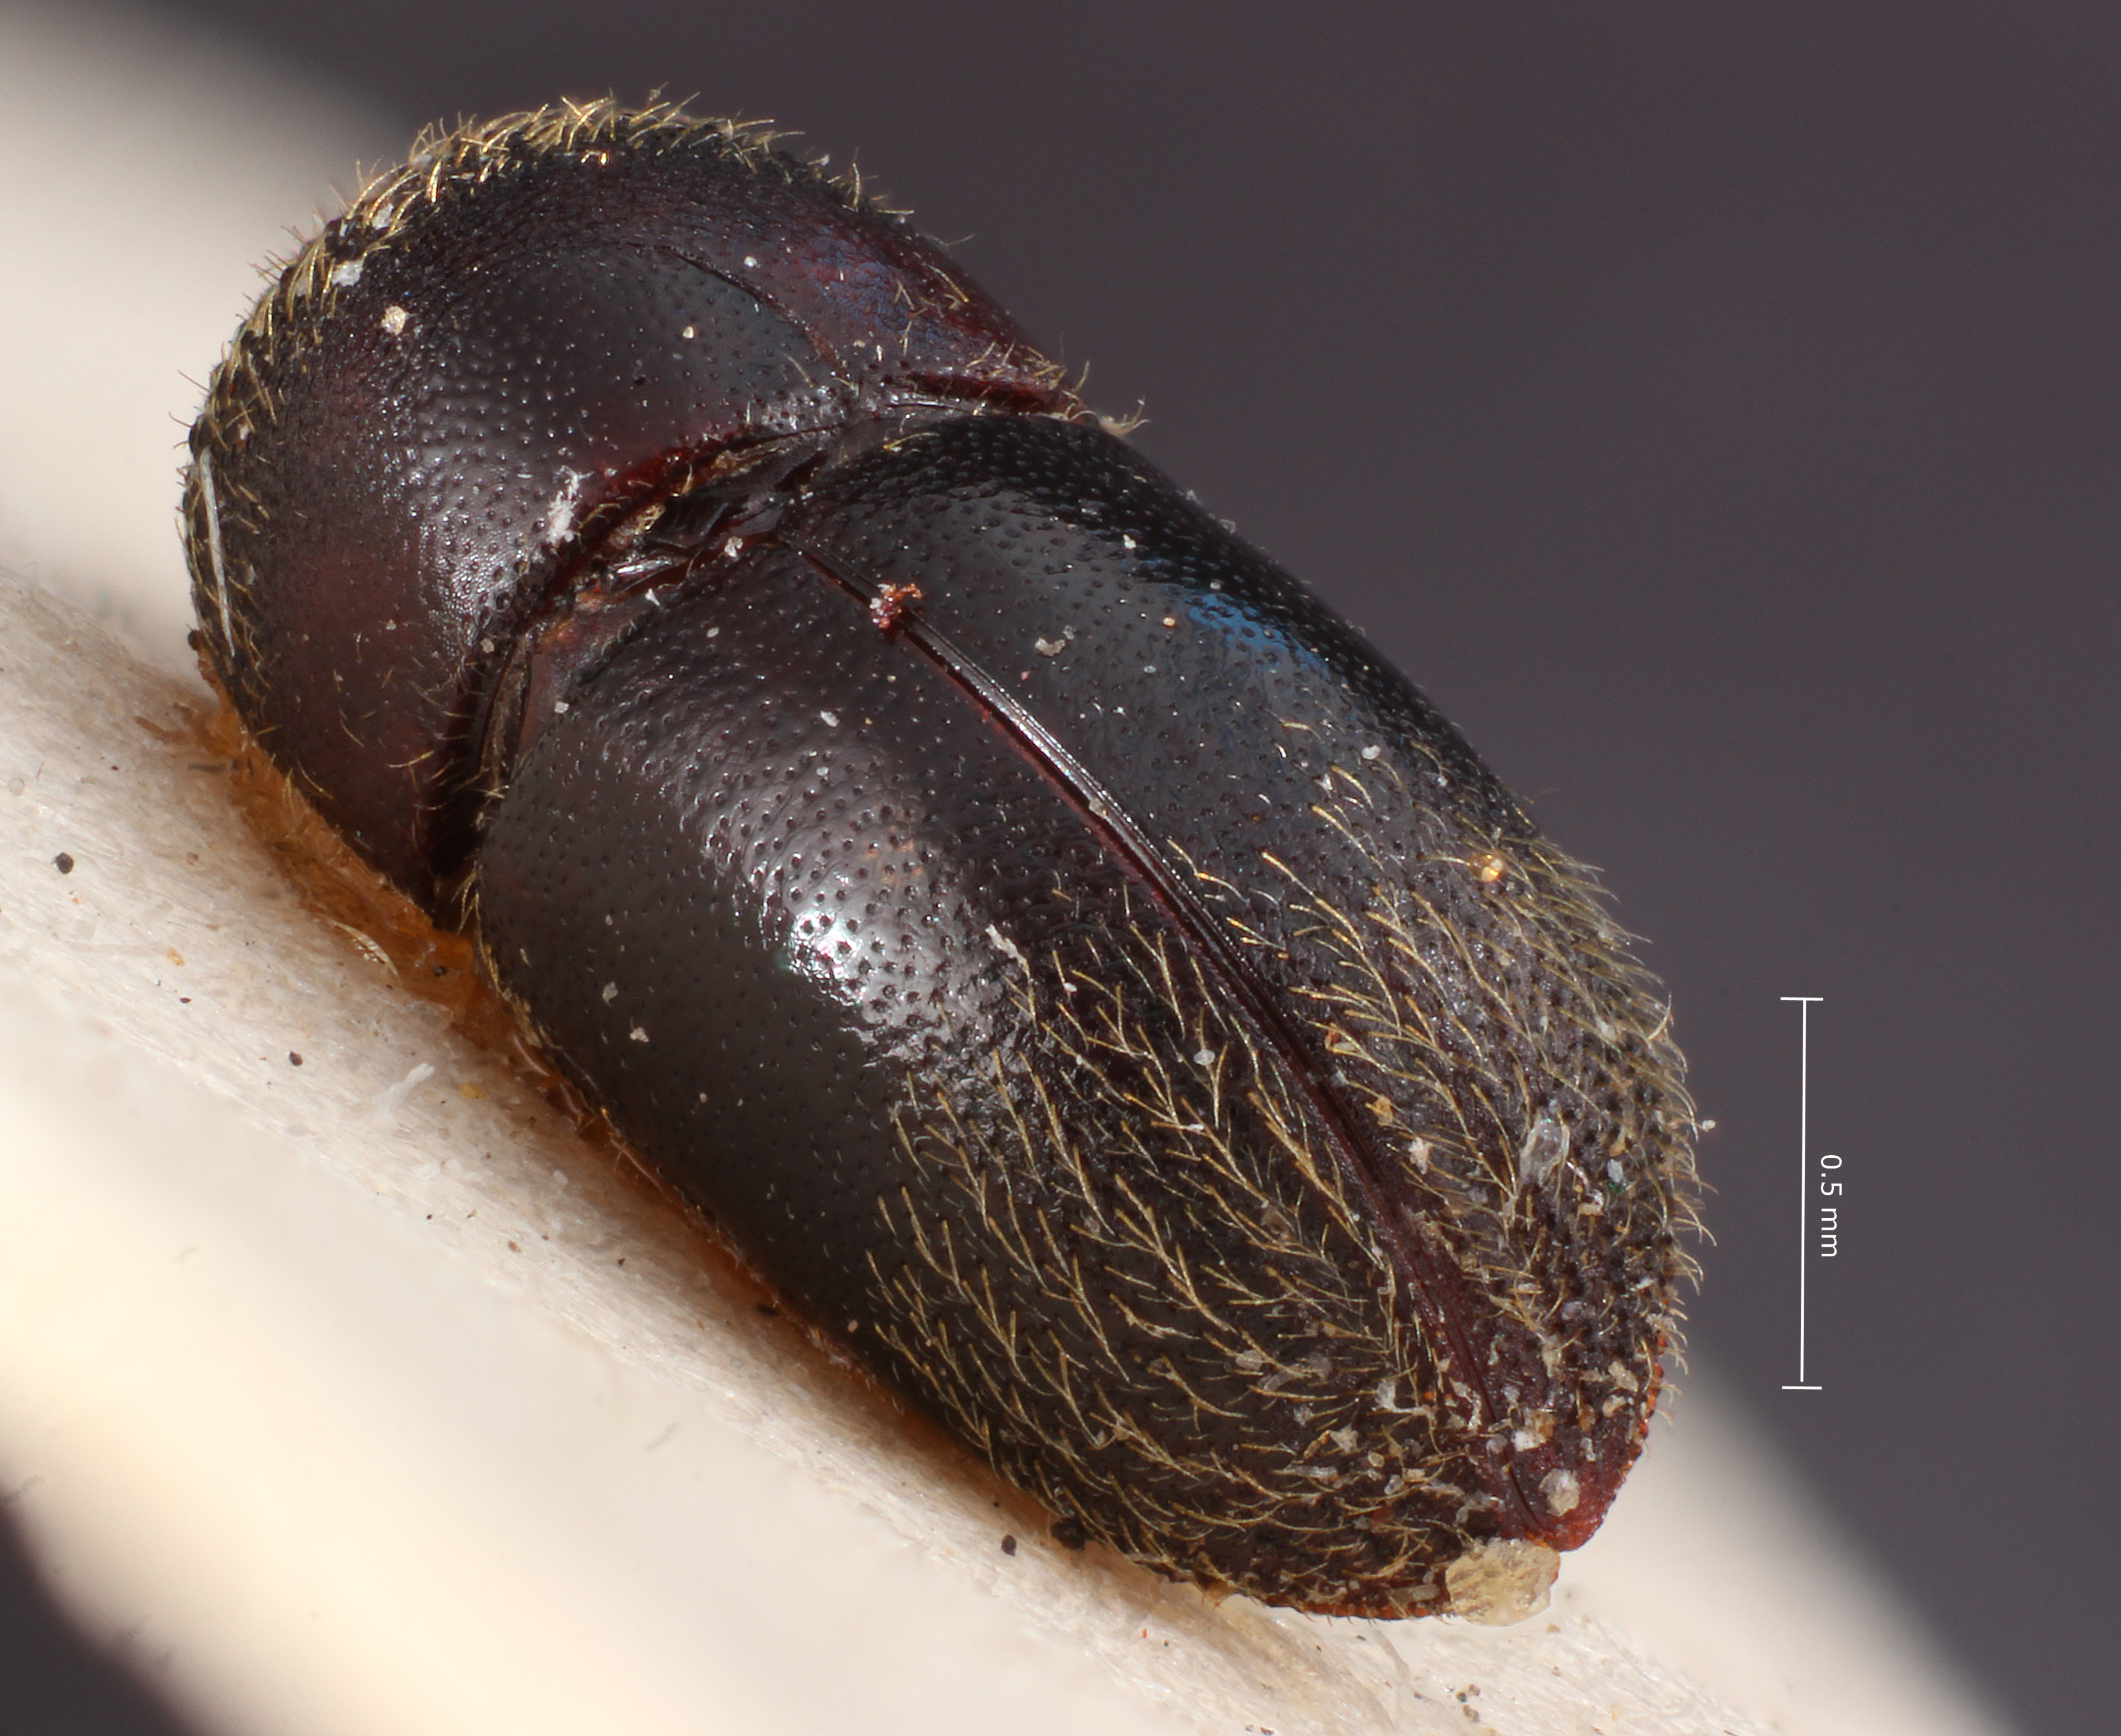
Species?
Xyleborus capucinoides
